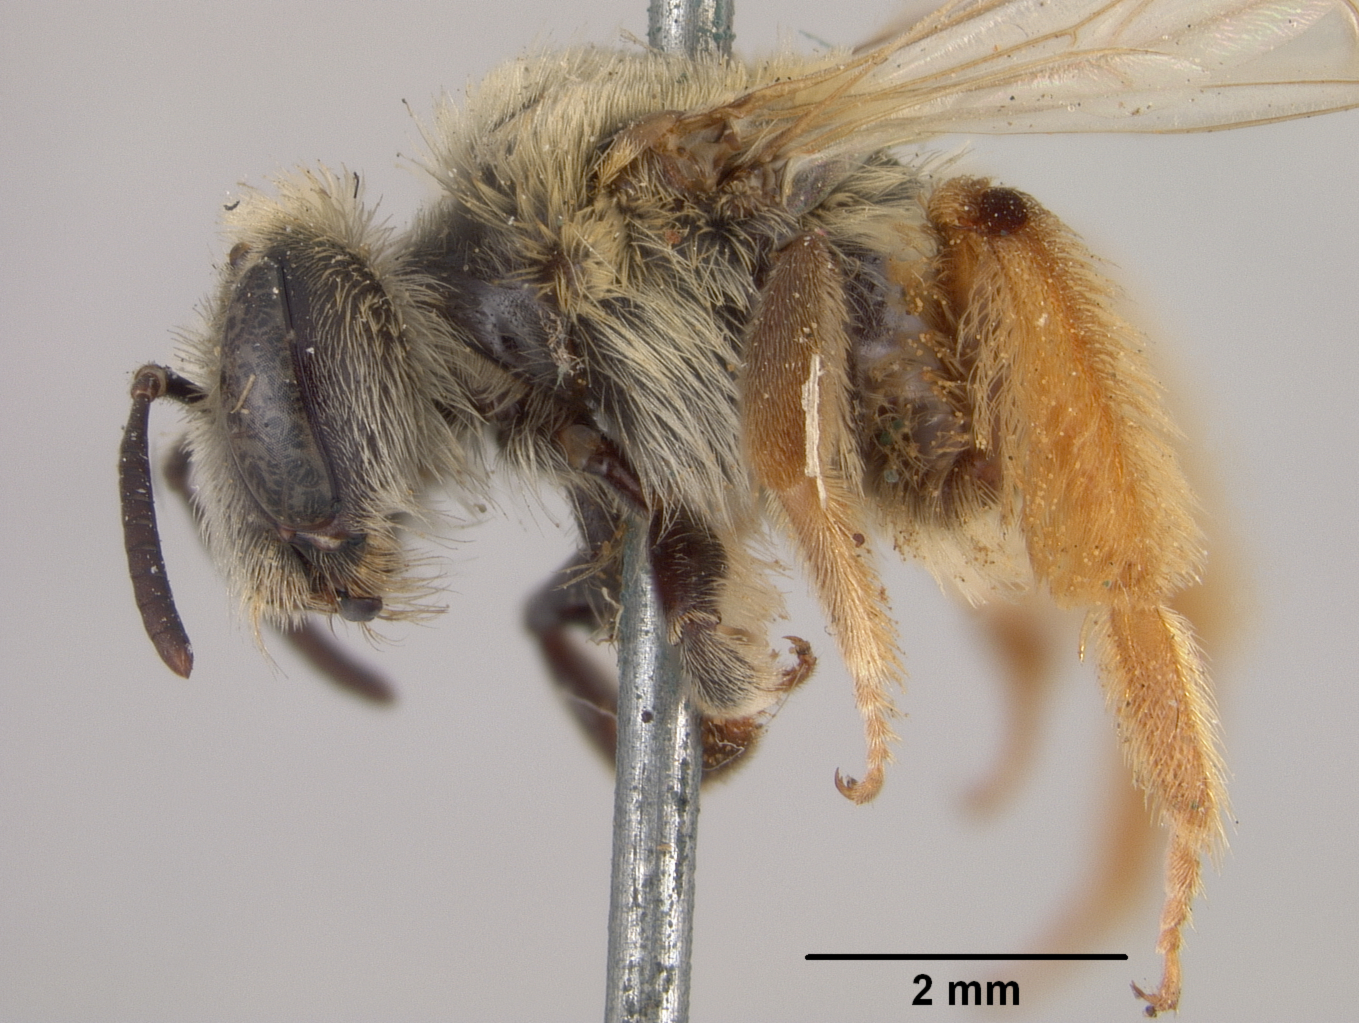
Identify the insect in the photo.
Andrena ashmeadi
